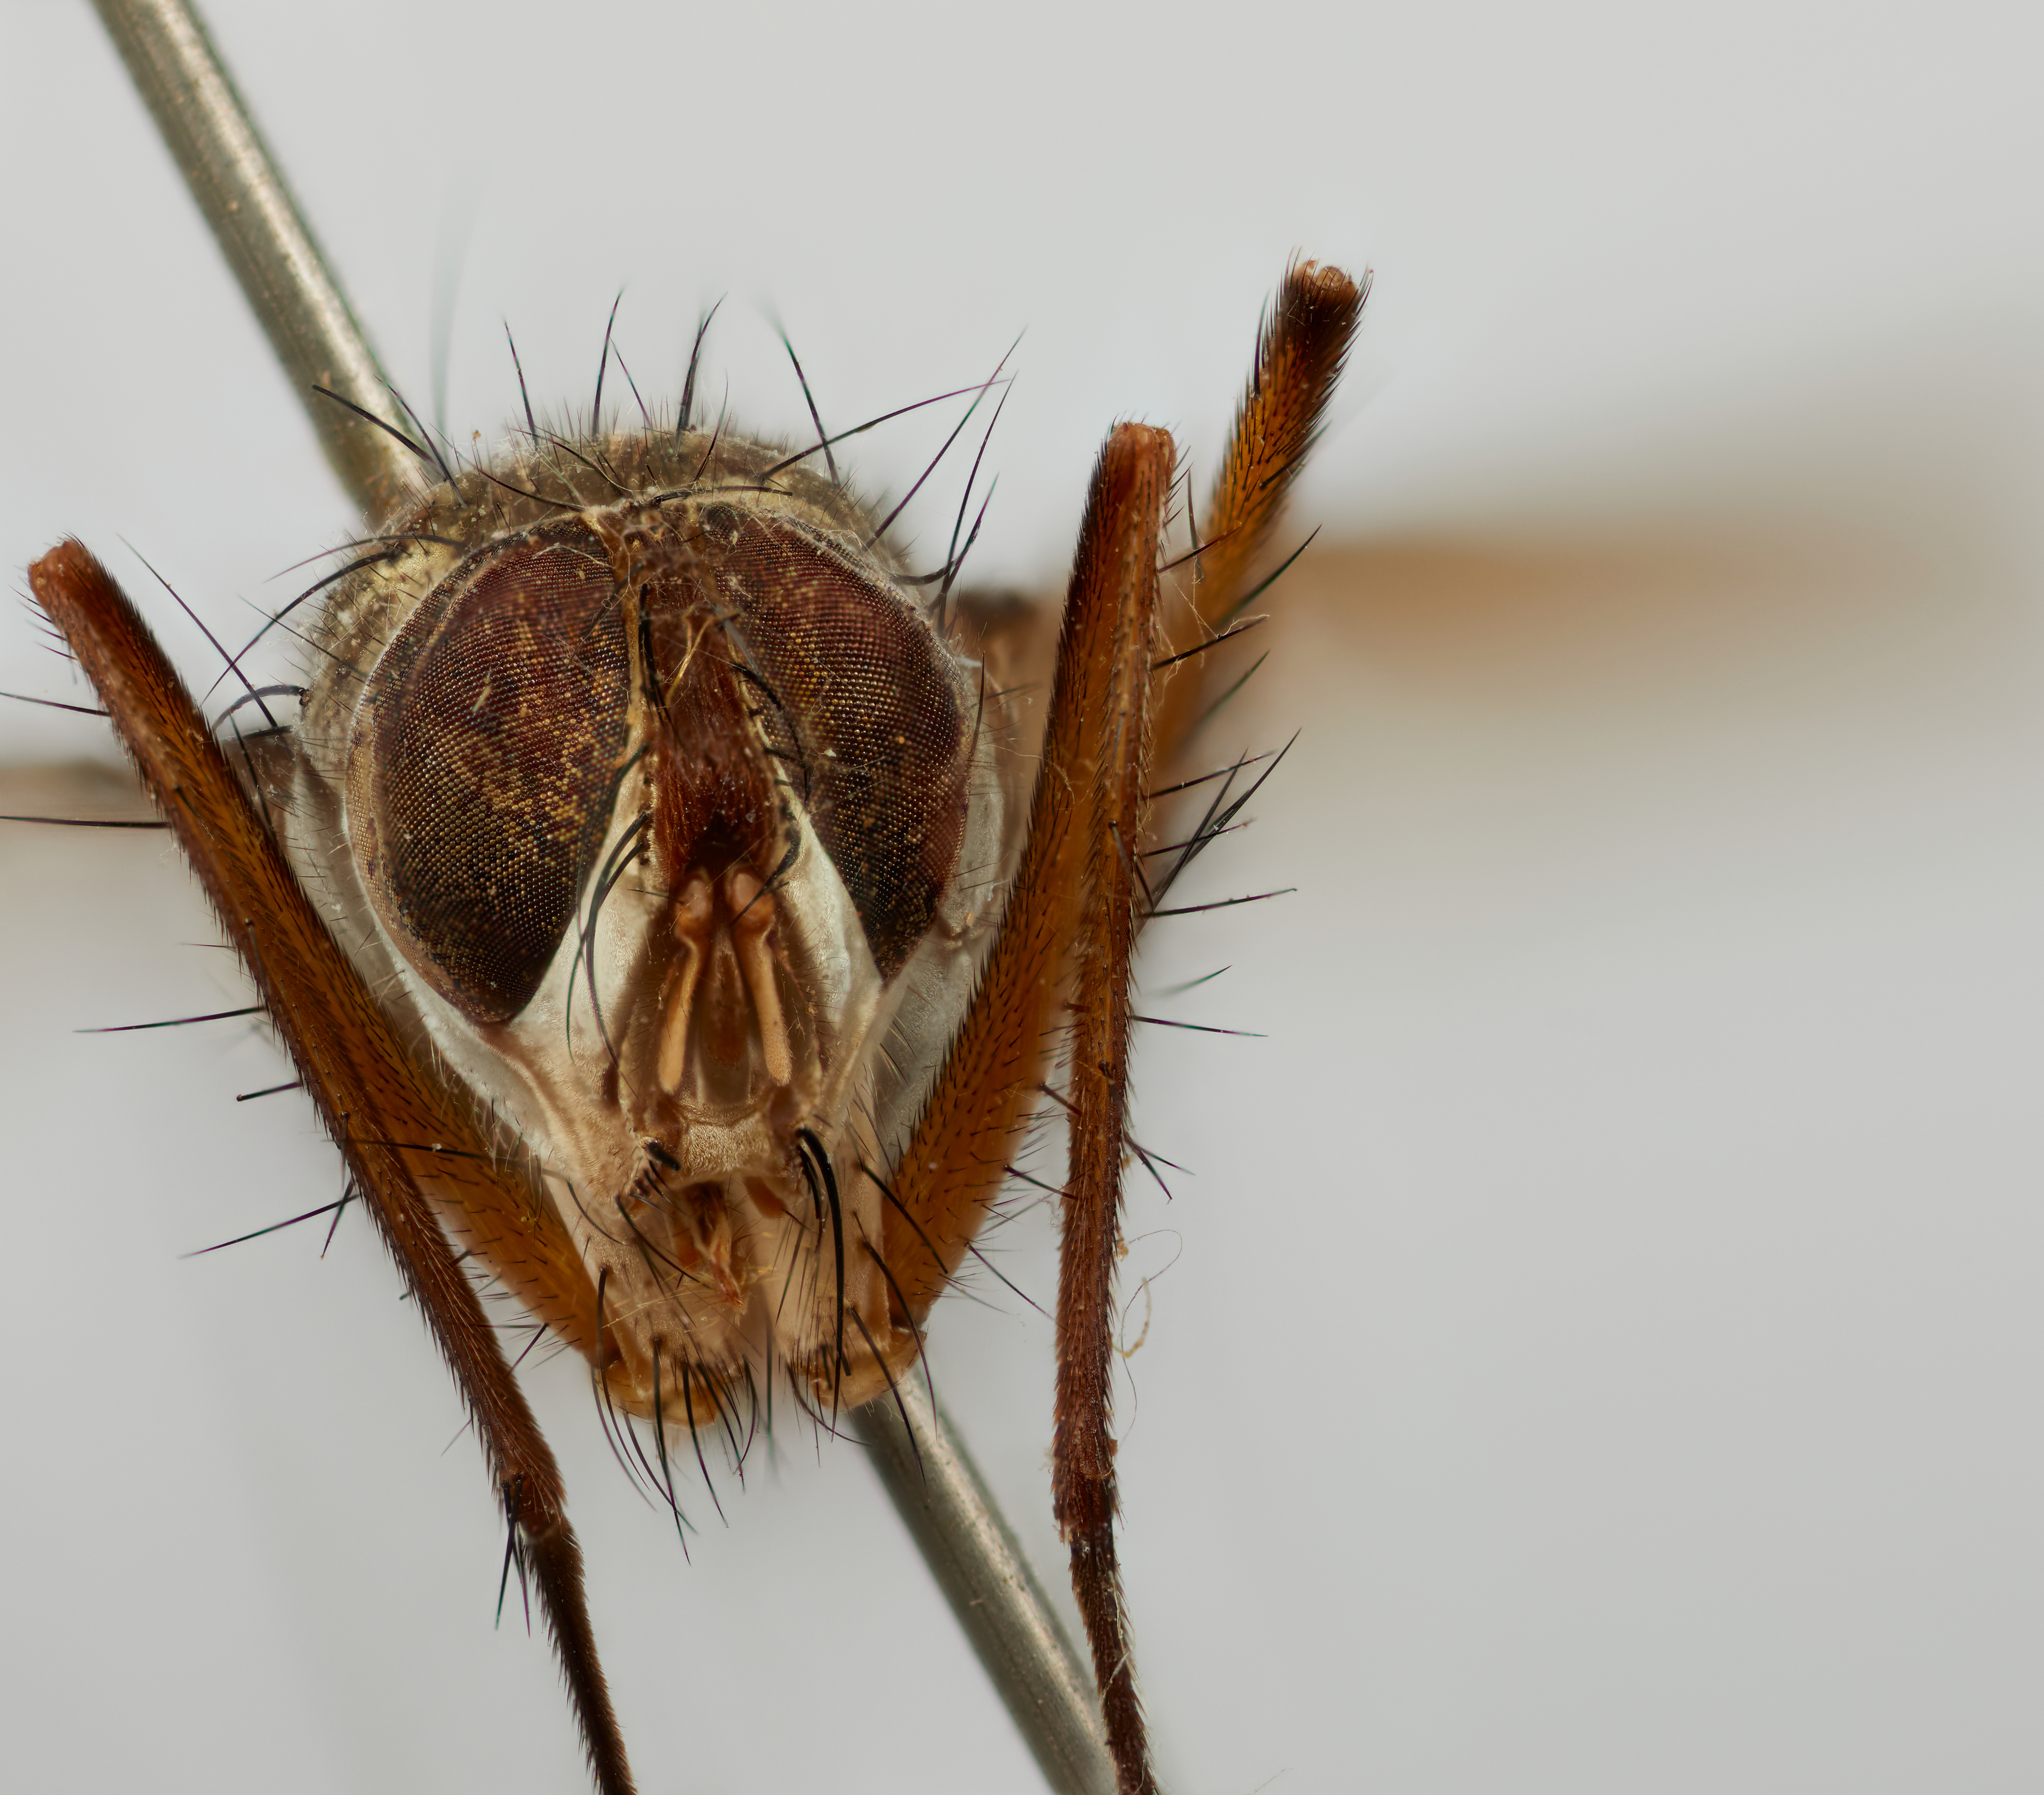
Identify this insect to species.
Eomyoceropsis longipennis
